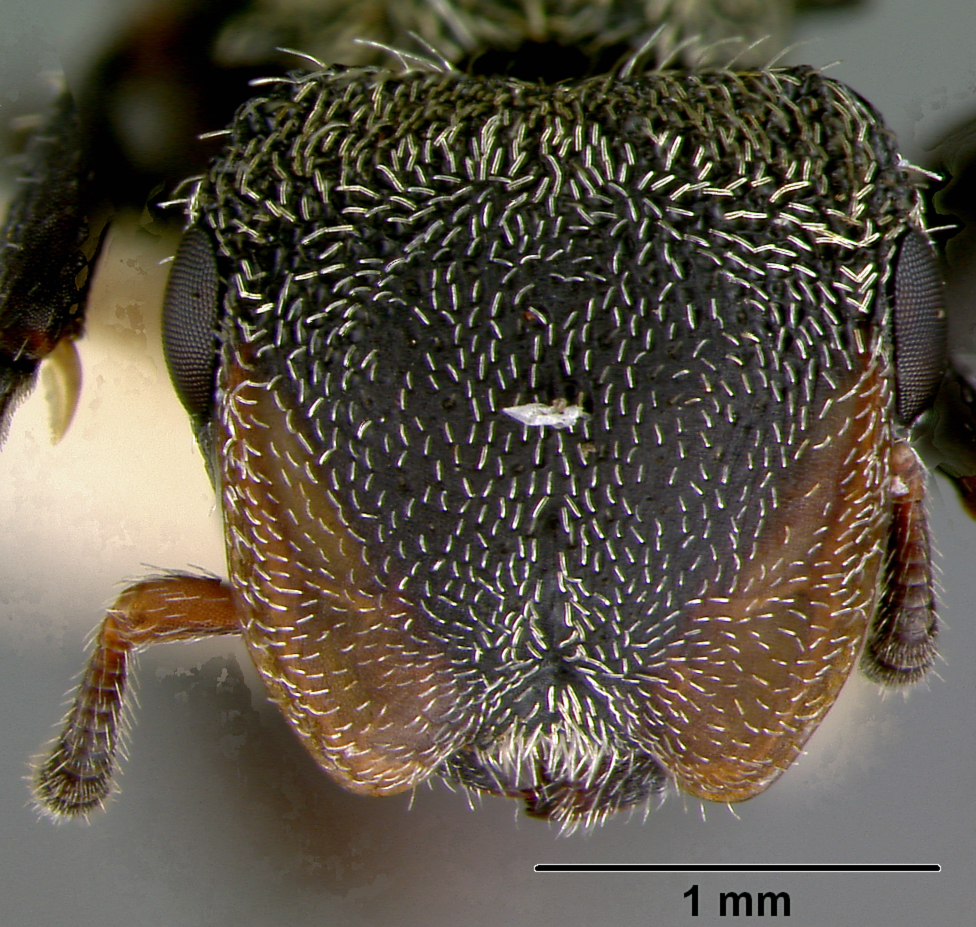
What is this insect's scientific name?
Hypocryptocerus haemorrhoidalis
